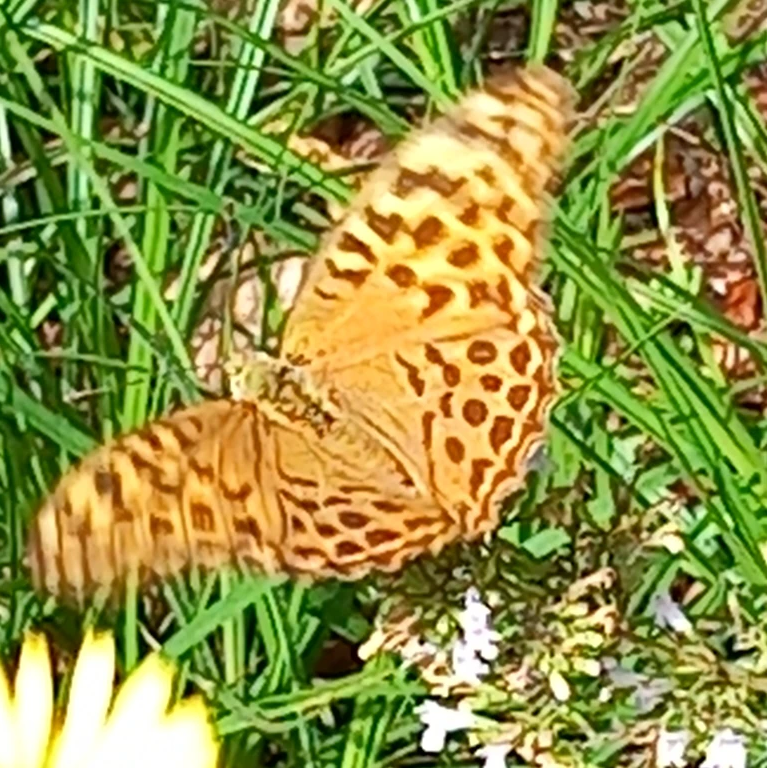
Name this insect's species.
Argynnis paphia
